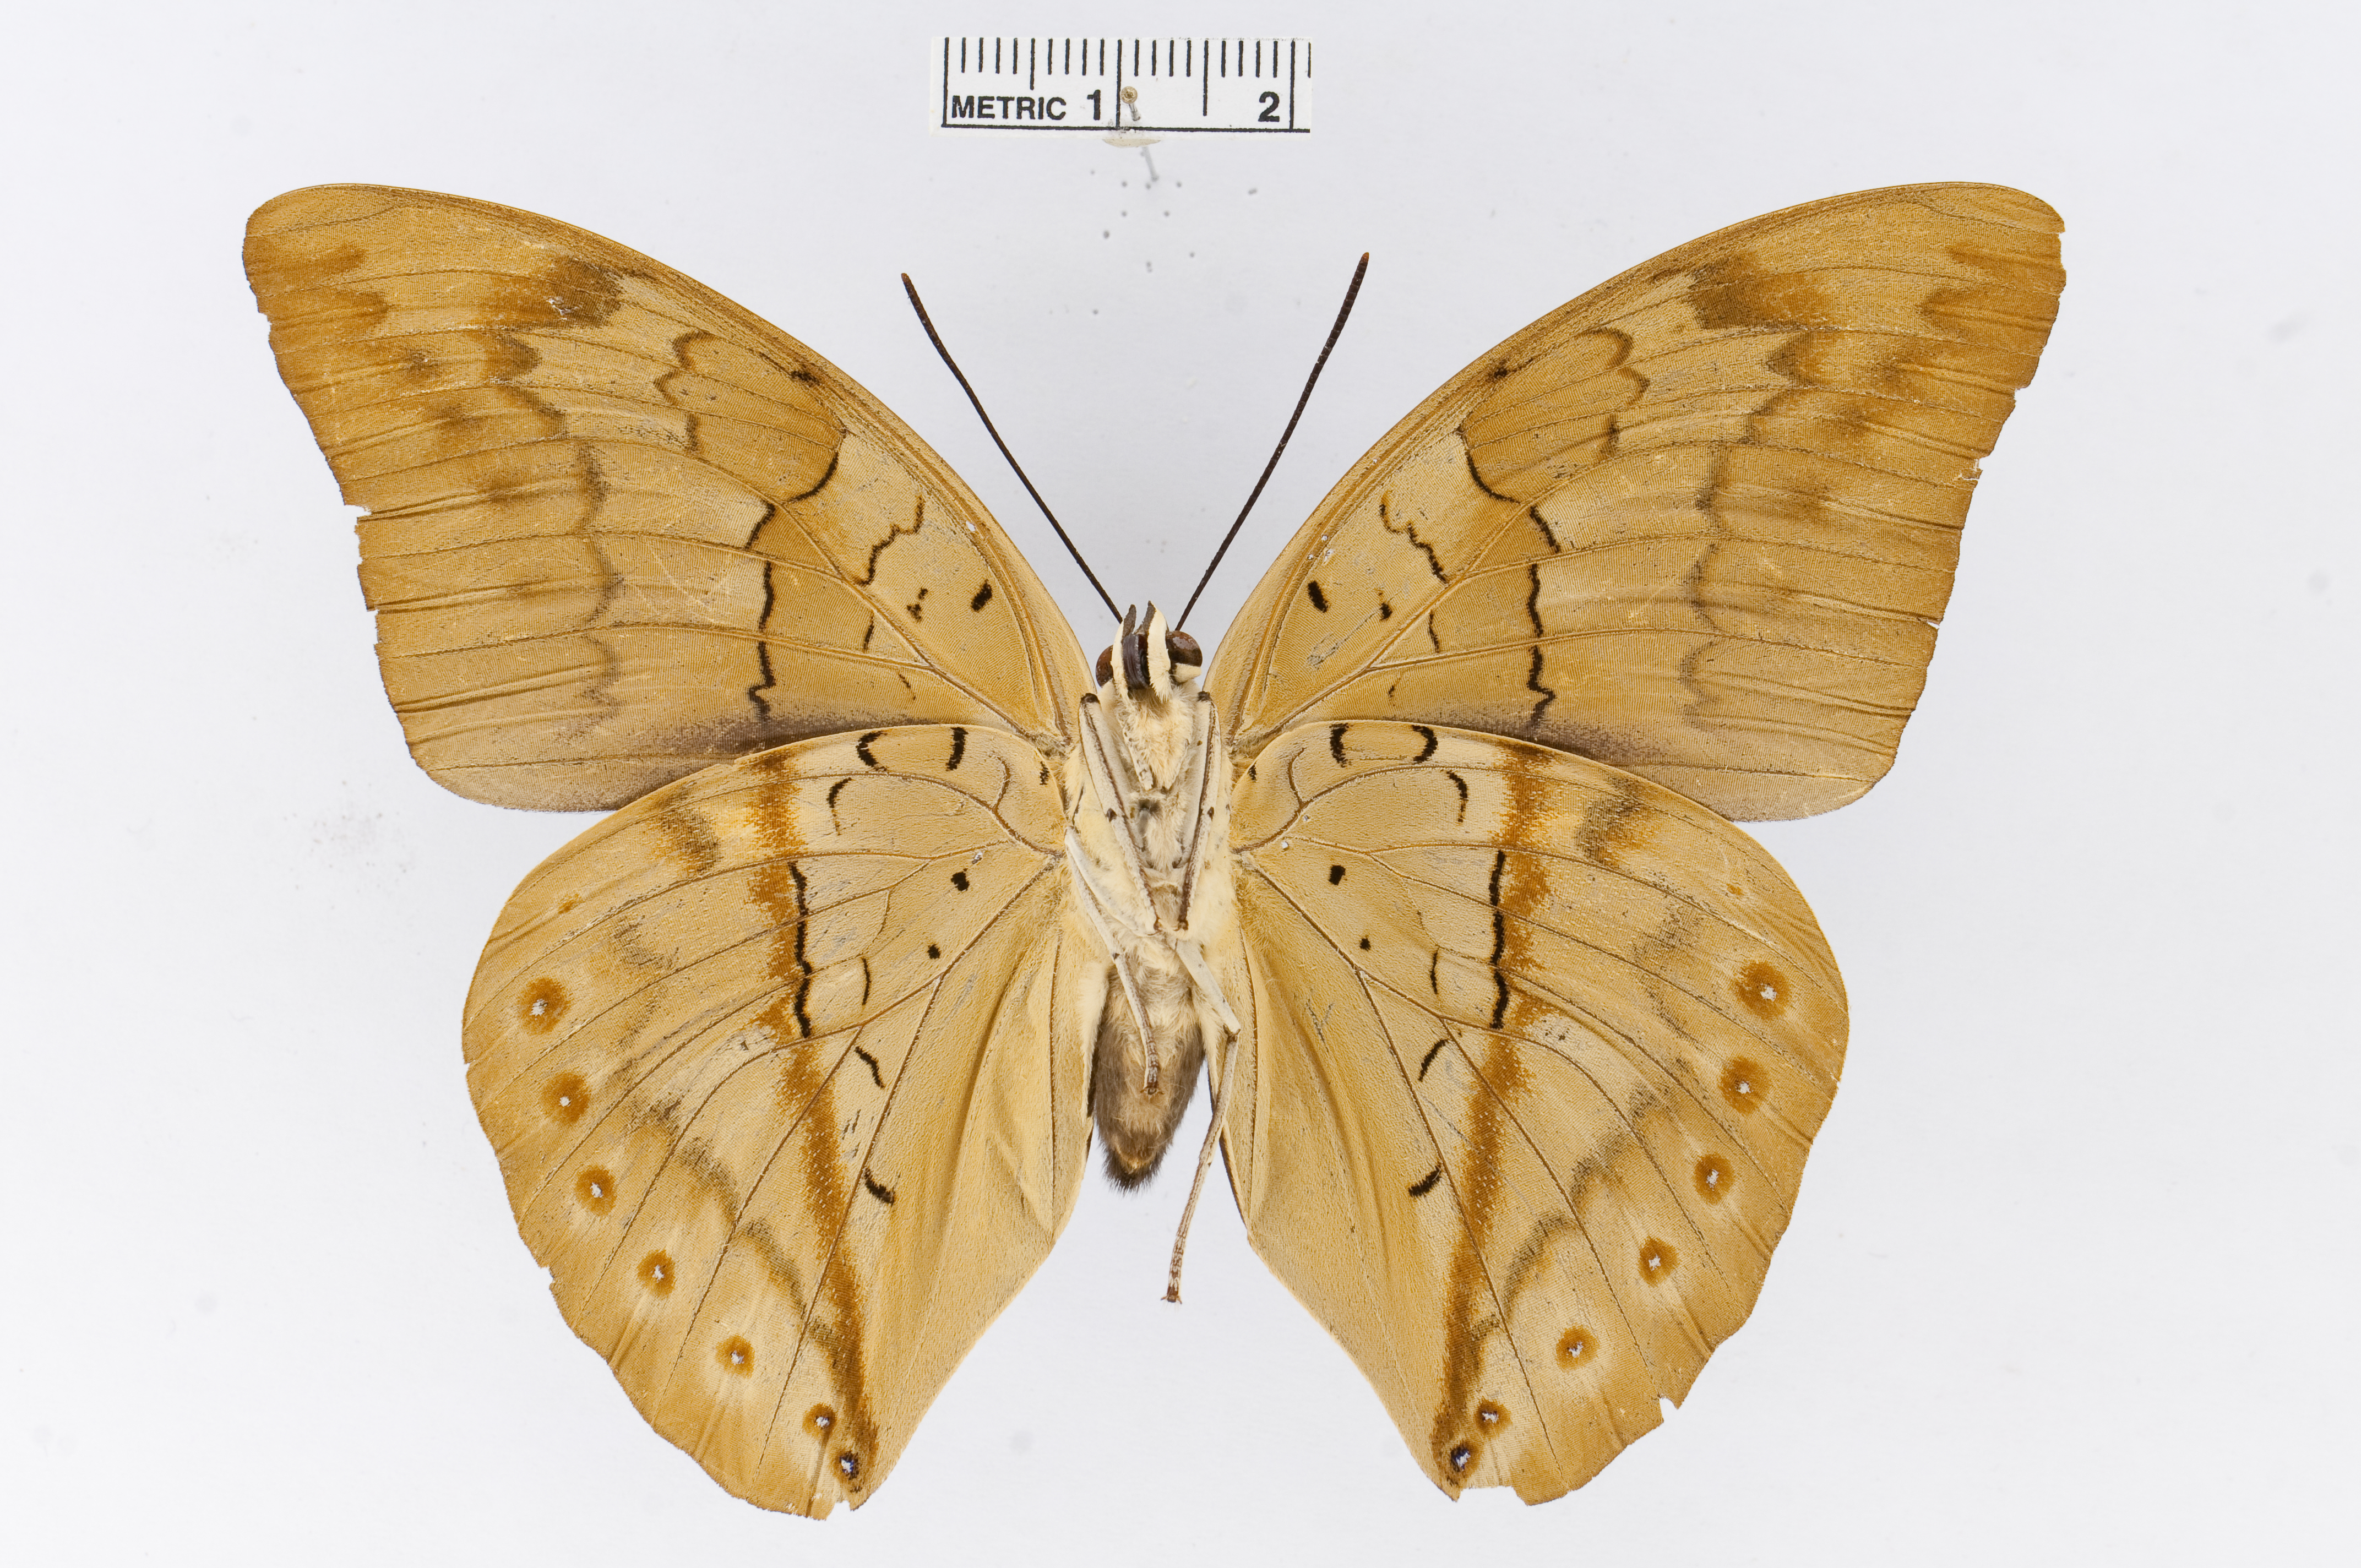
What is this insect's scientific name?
Archaeoprepona licomedes
